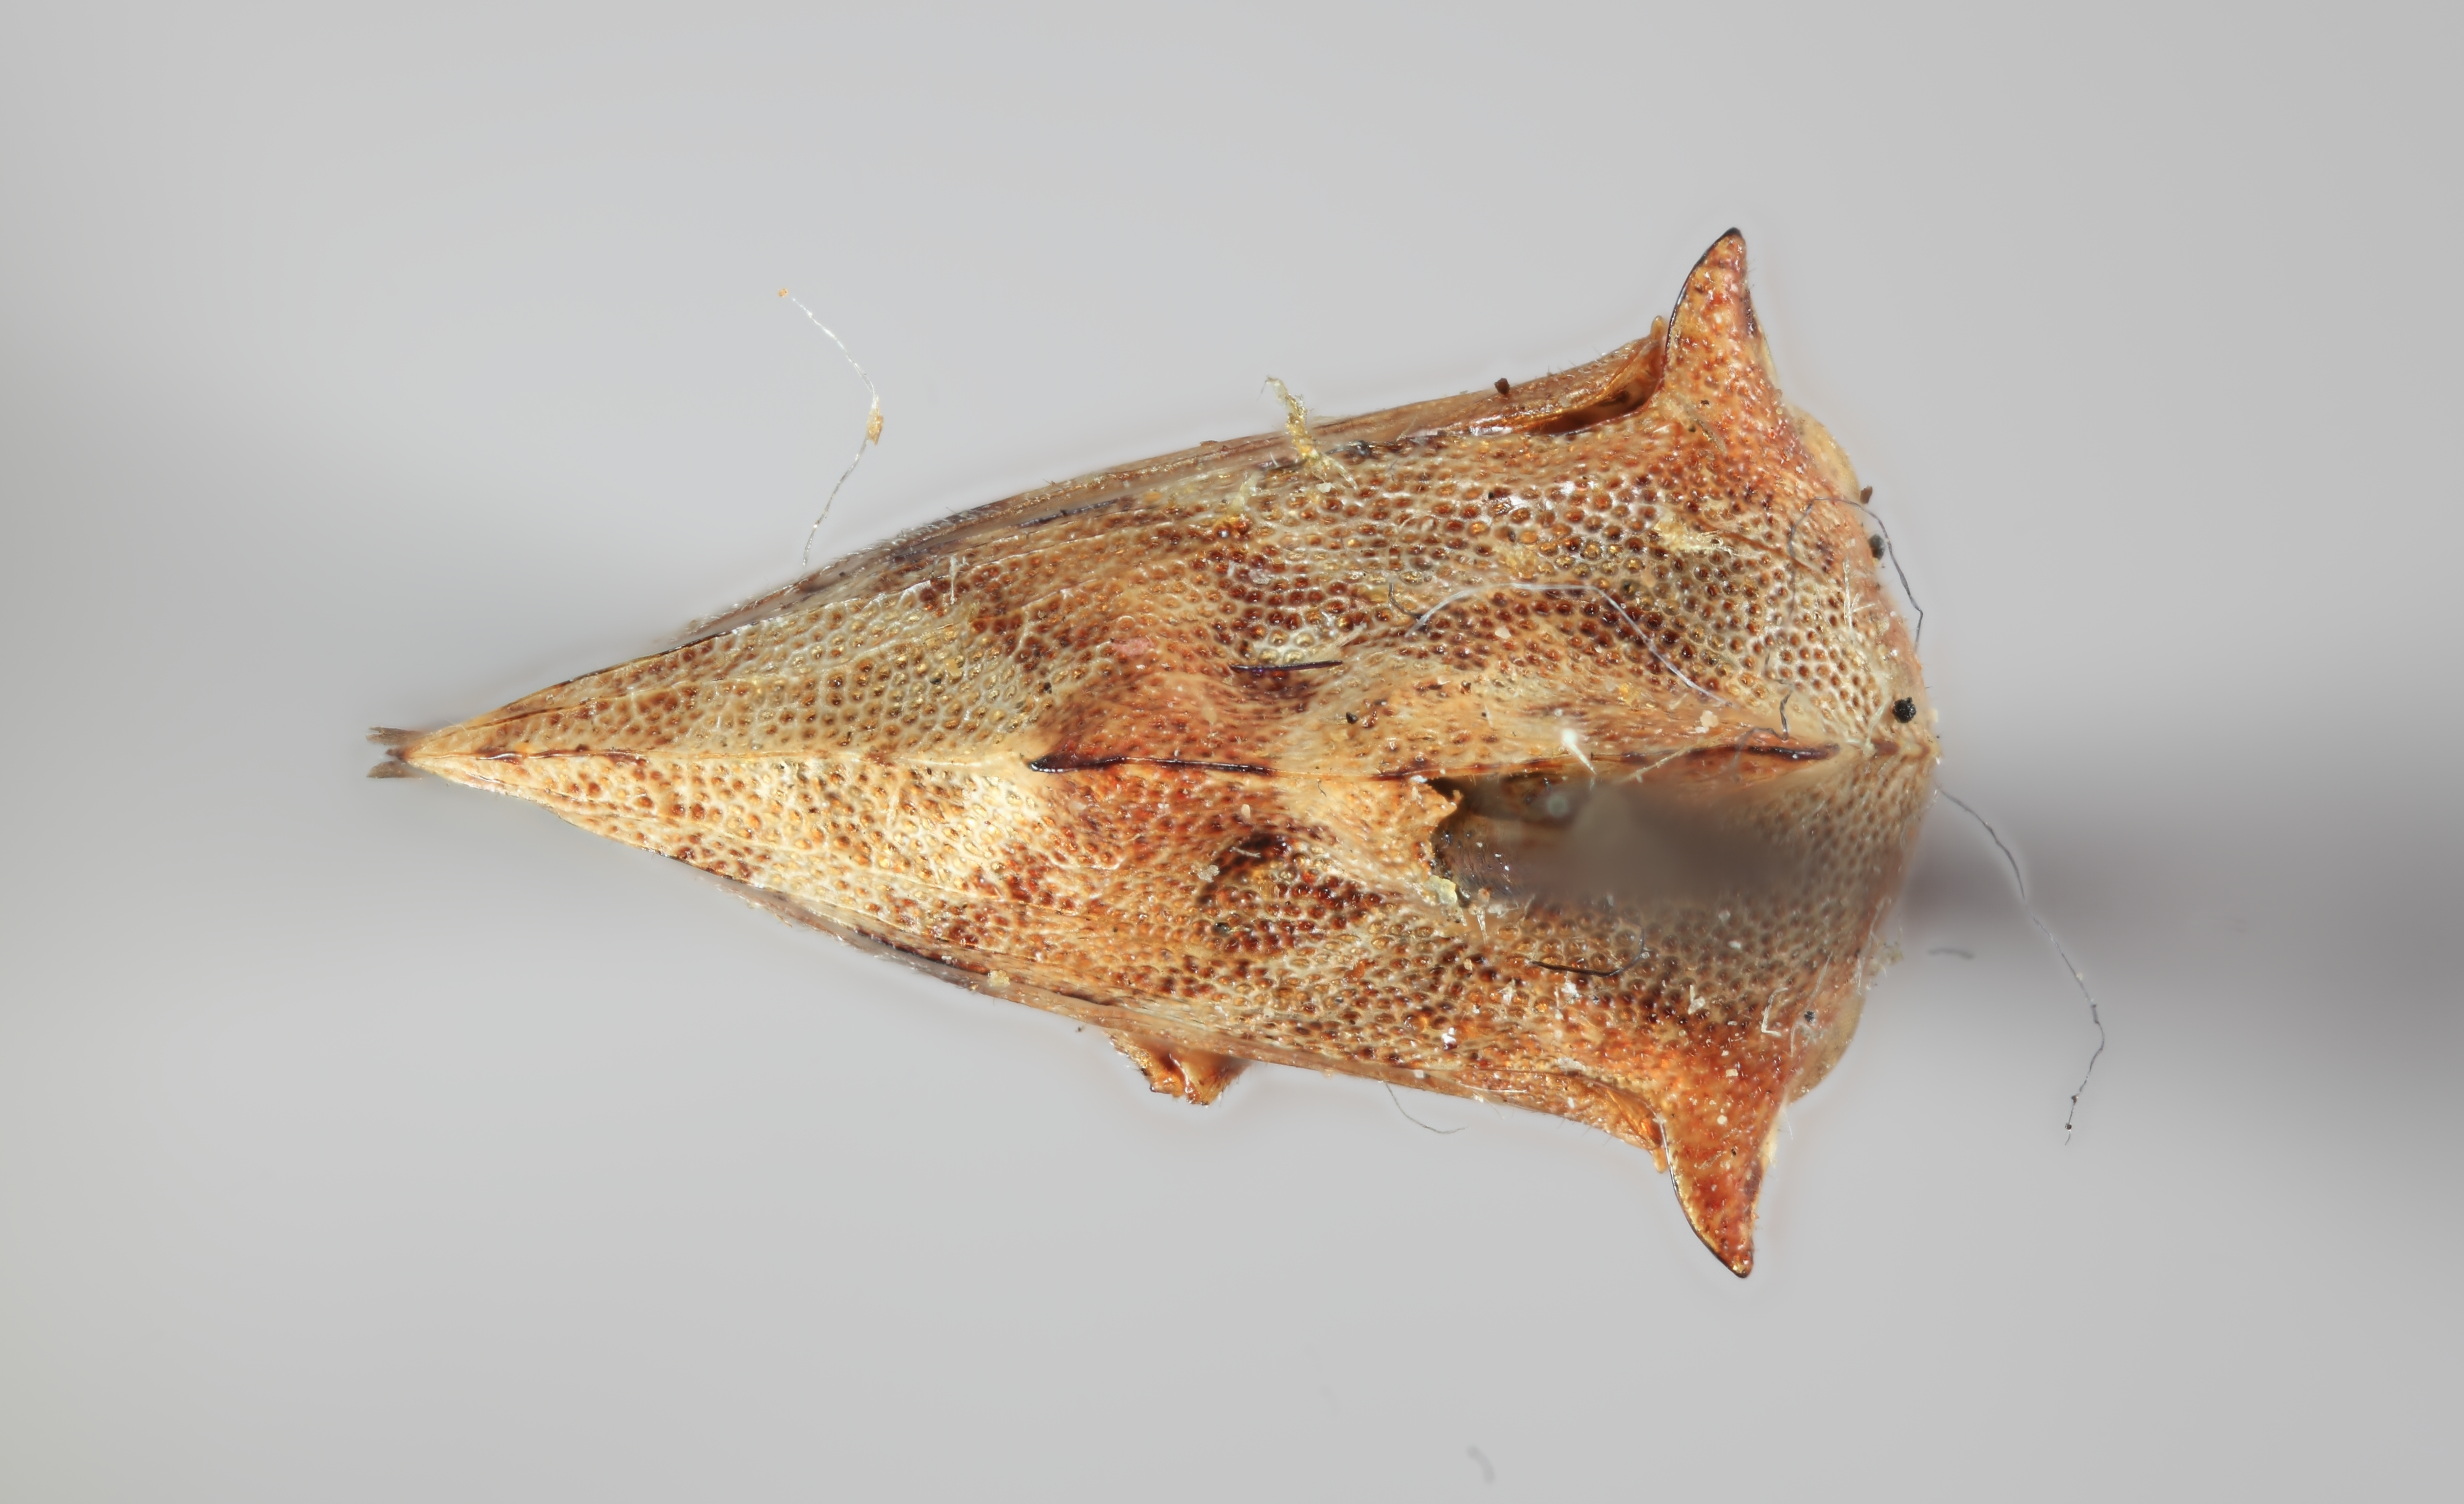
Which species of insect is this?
Telamona pulchella
